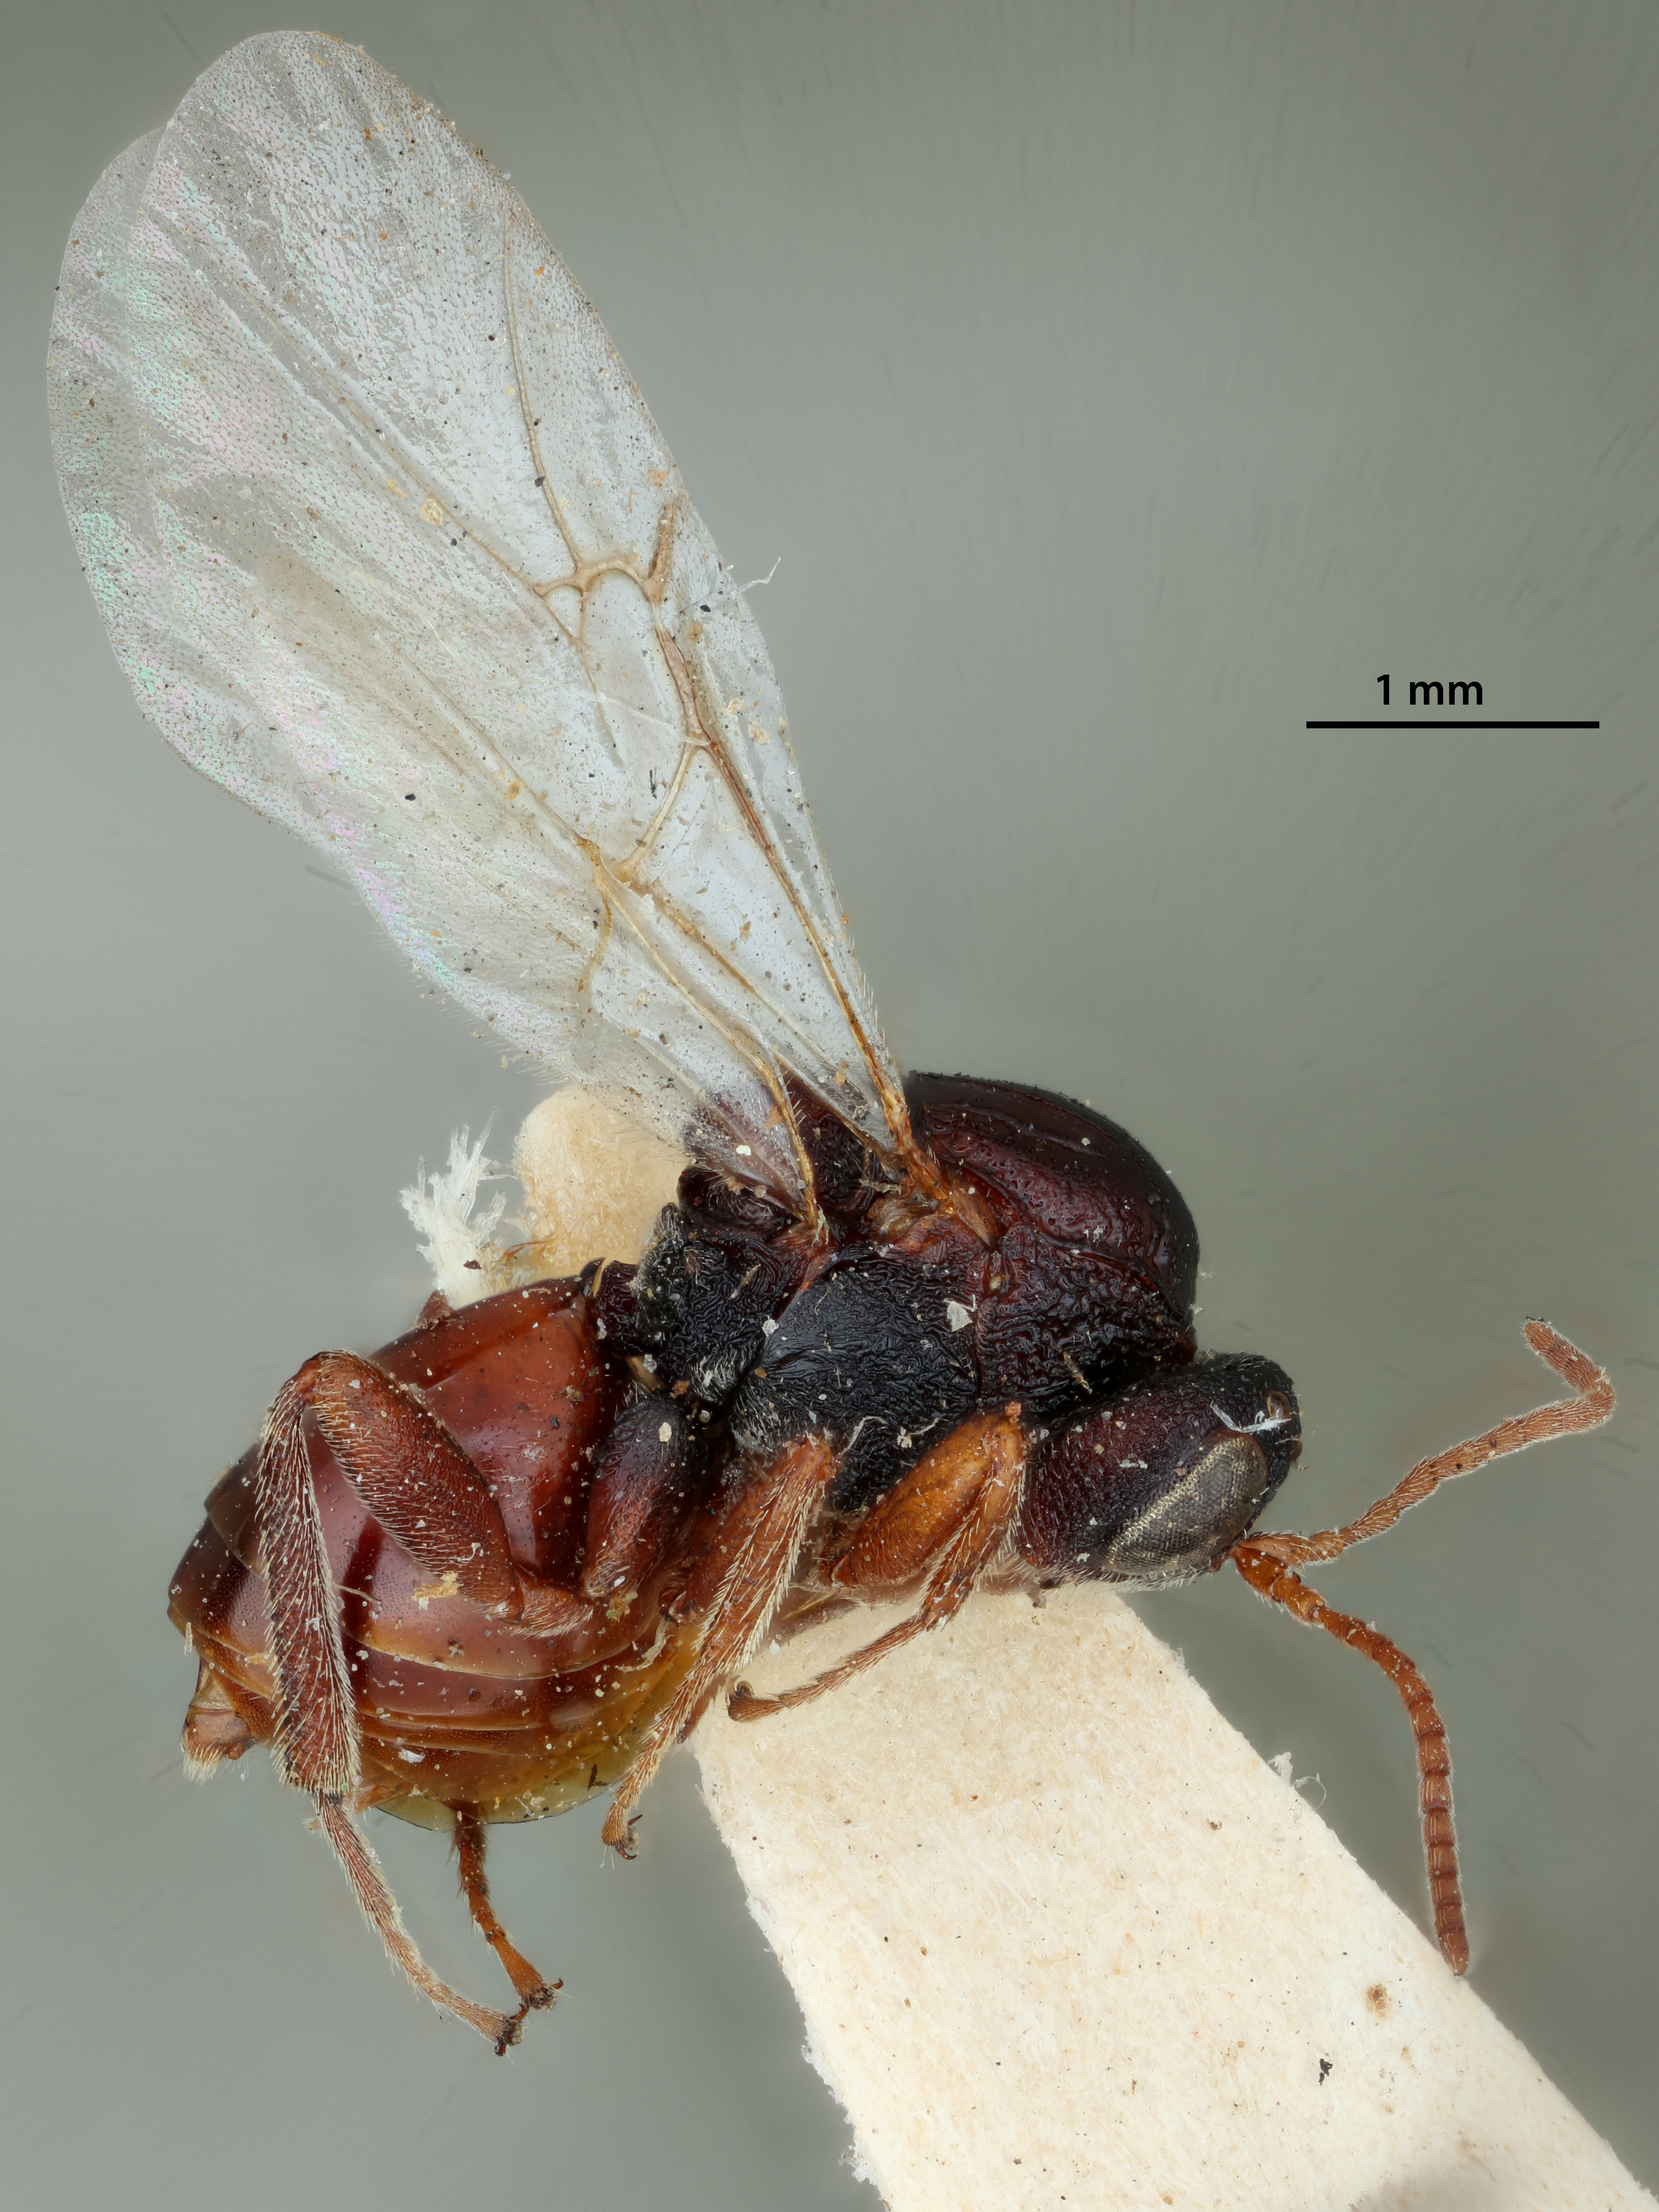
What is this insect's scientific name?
Callirhytis perobscura
